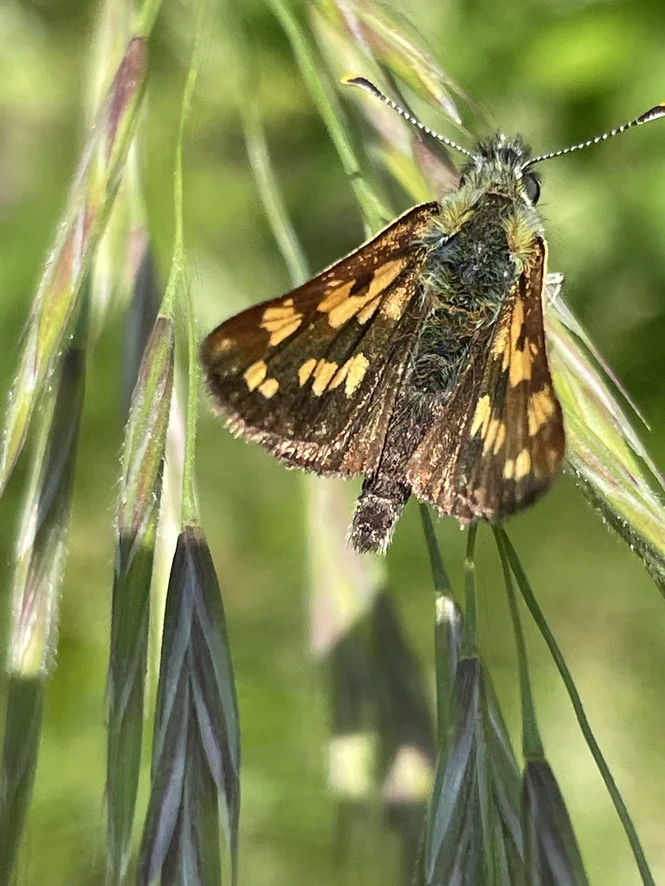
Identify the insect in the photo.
Carterocephalus palaemon
